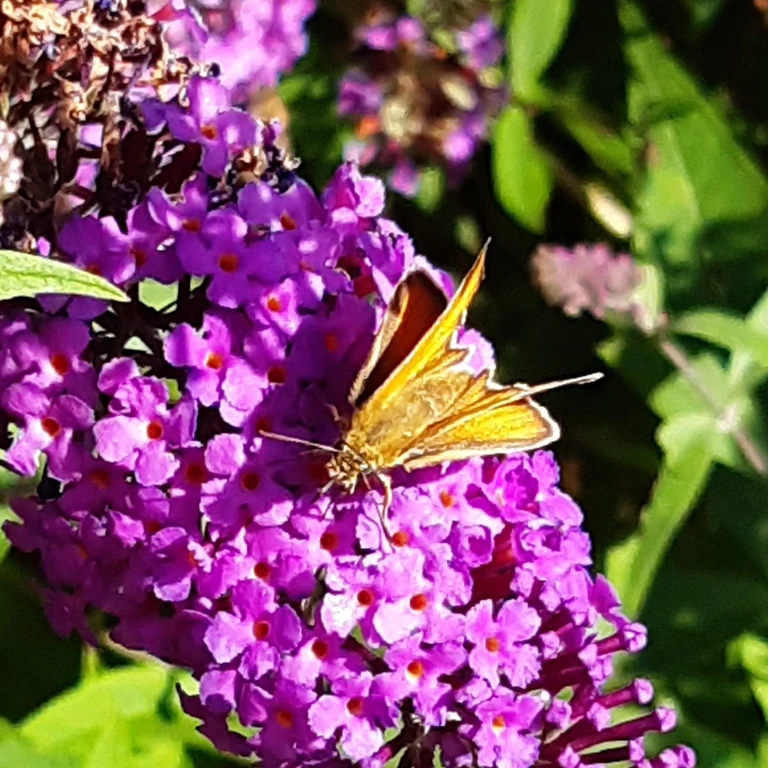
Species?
Thymelicus sylvestris
